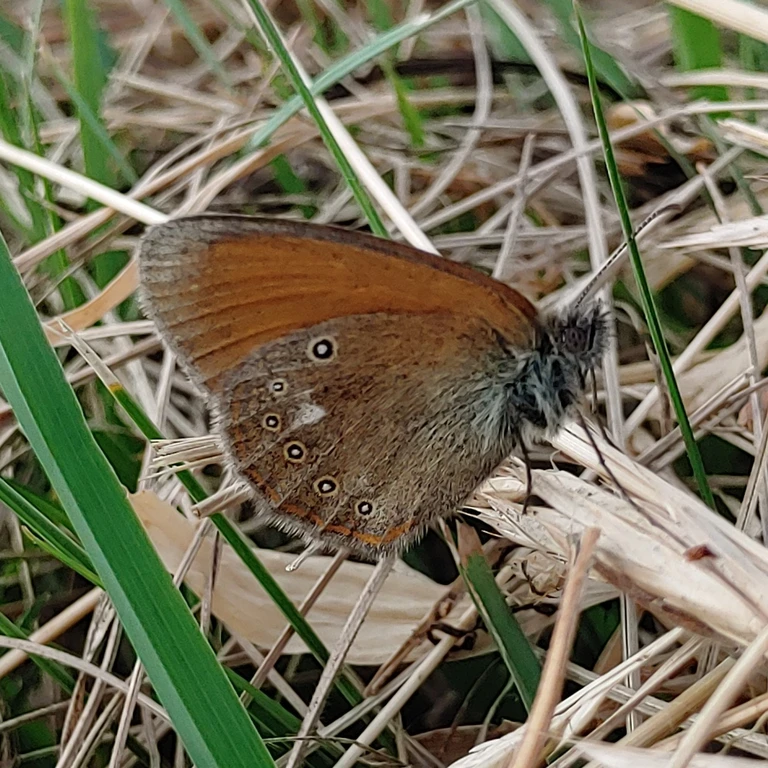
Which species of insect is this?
Coenonympha glycerion (also Coenonympha iphis)
